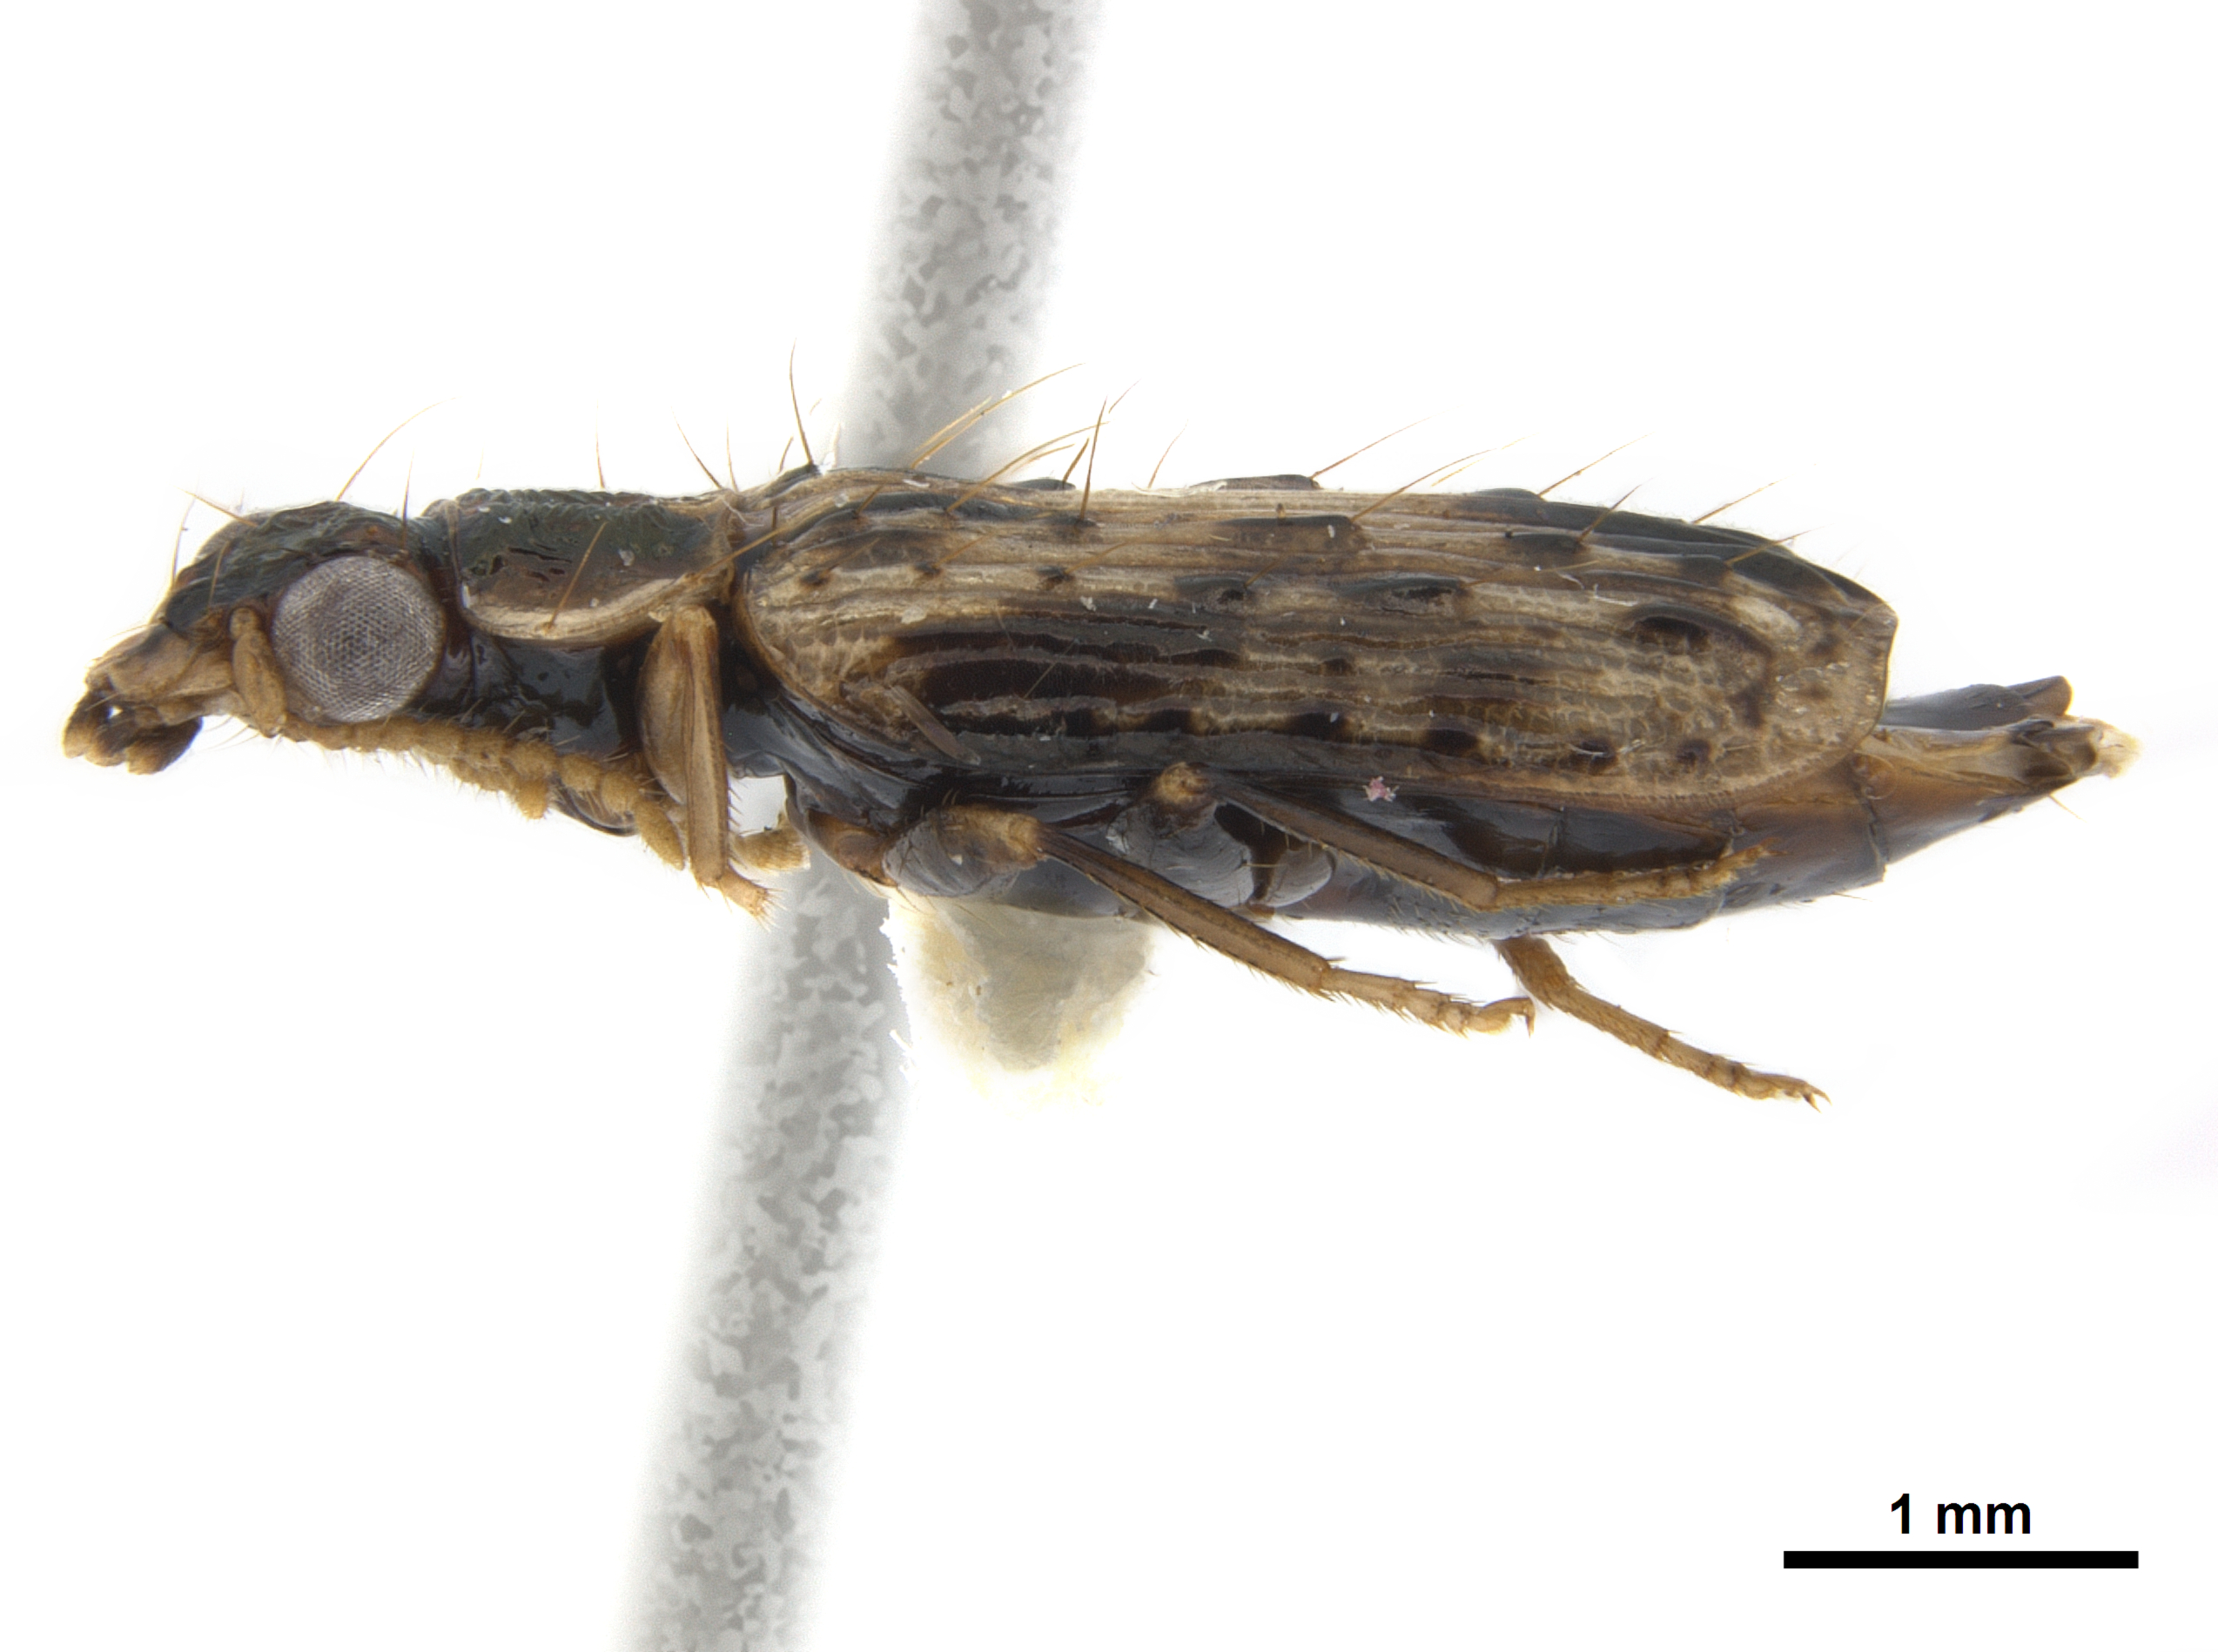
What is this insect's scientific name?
Hyboptera dilutior
